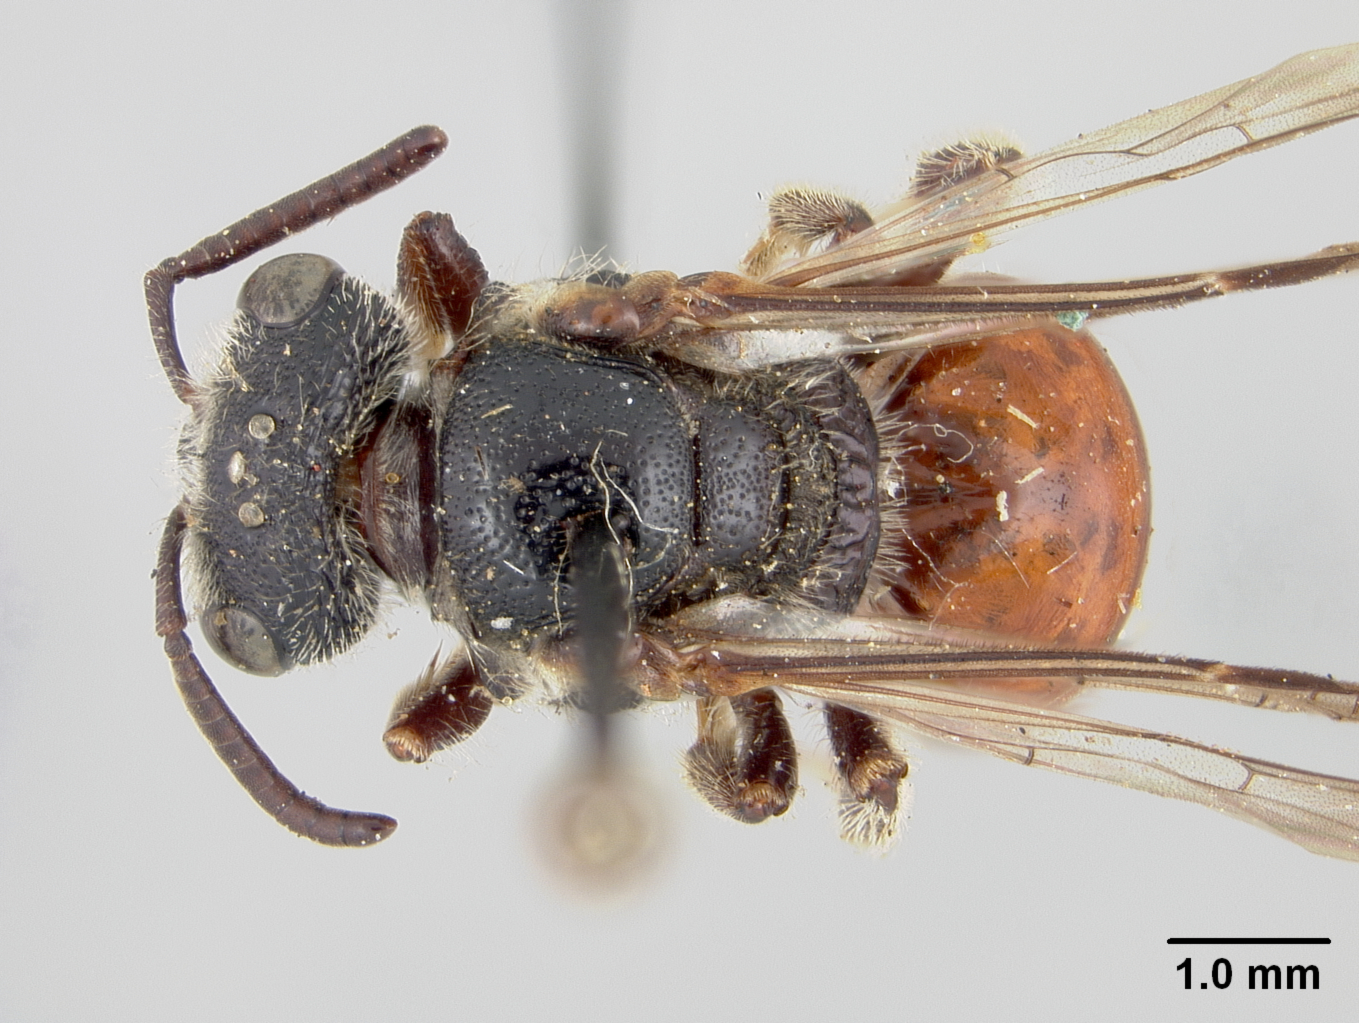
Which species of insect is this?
Sphecodes macfarlandi
